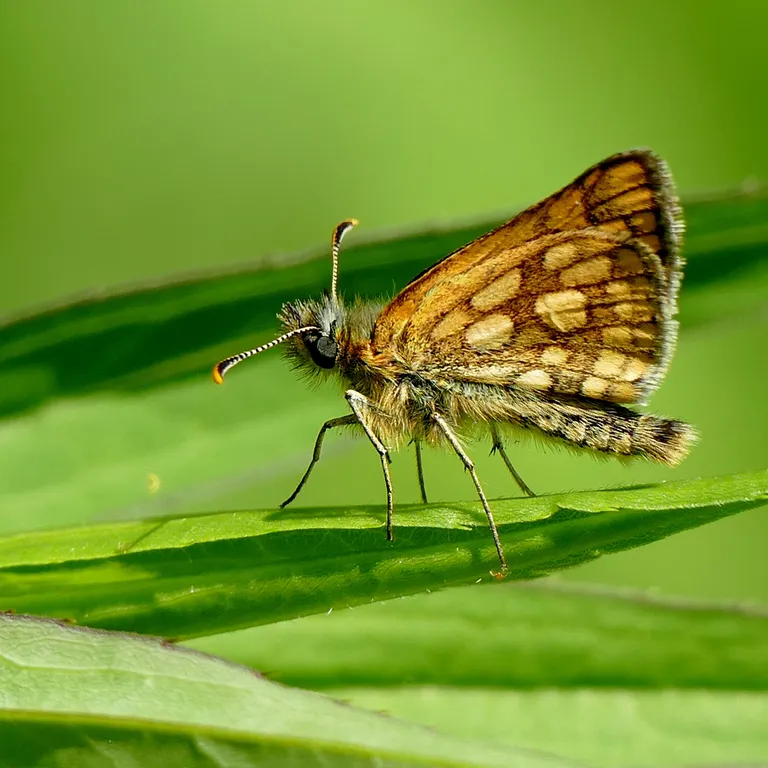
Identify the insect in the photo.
Carterocephalus palaemon
